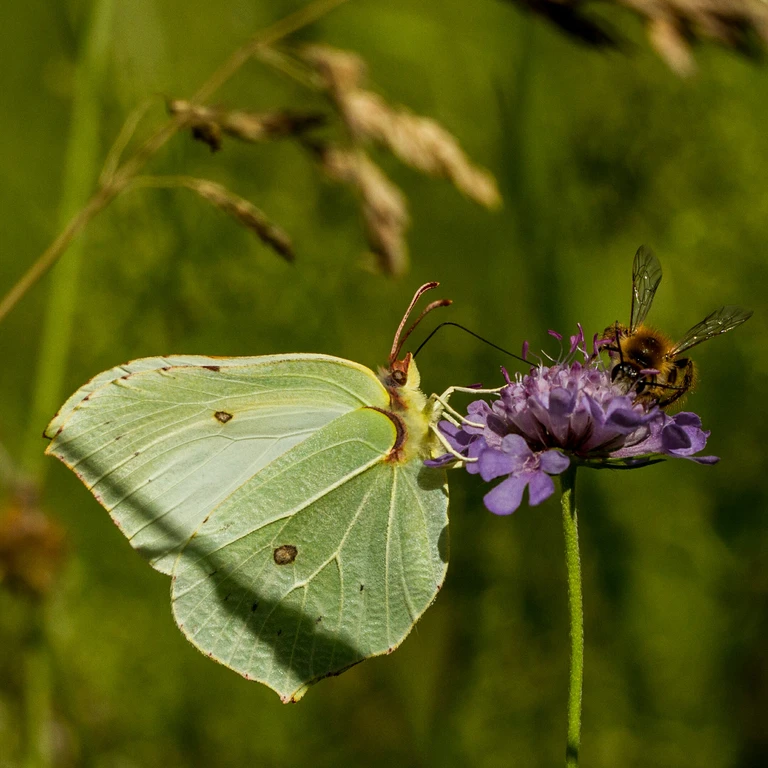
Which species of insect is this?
Gonepteryx rhamni
